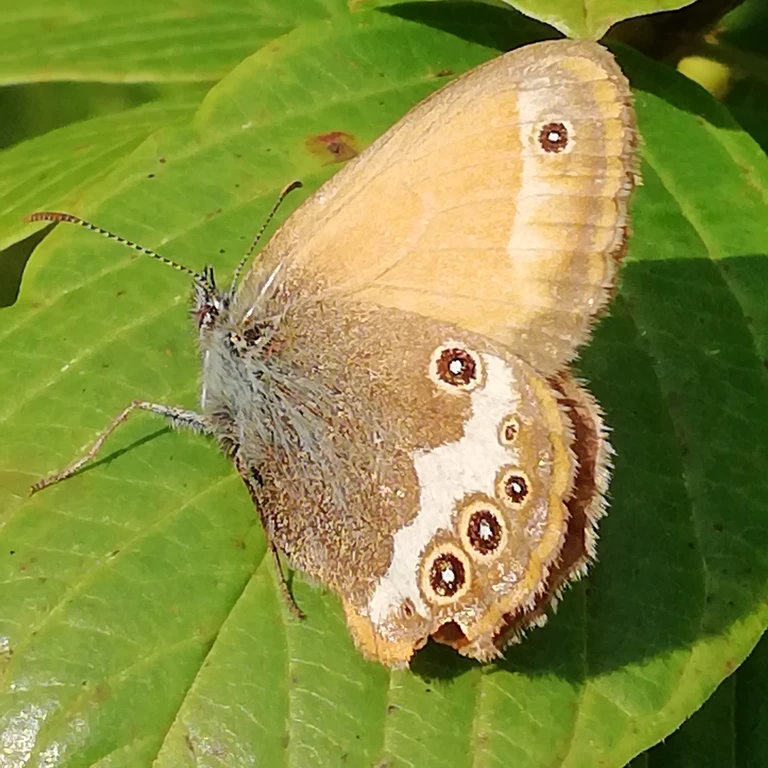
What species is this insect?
Coenonympha arcania
